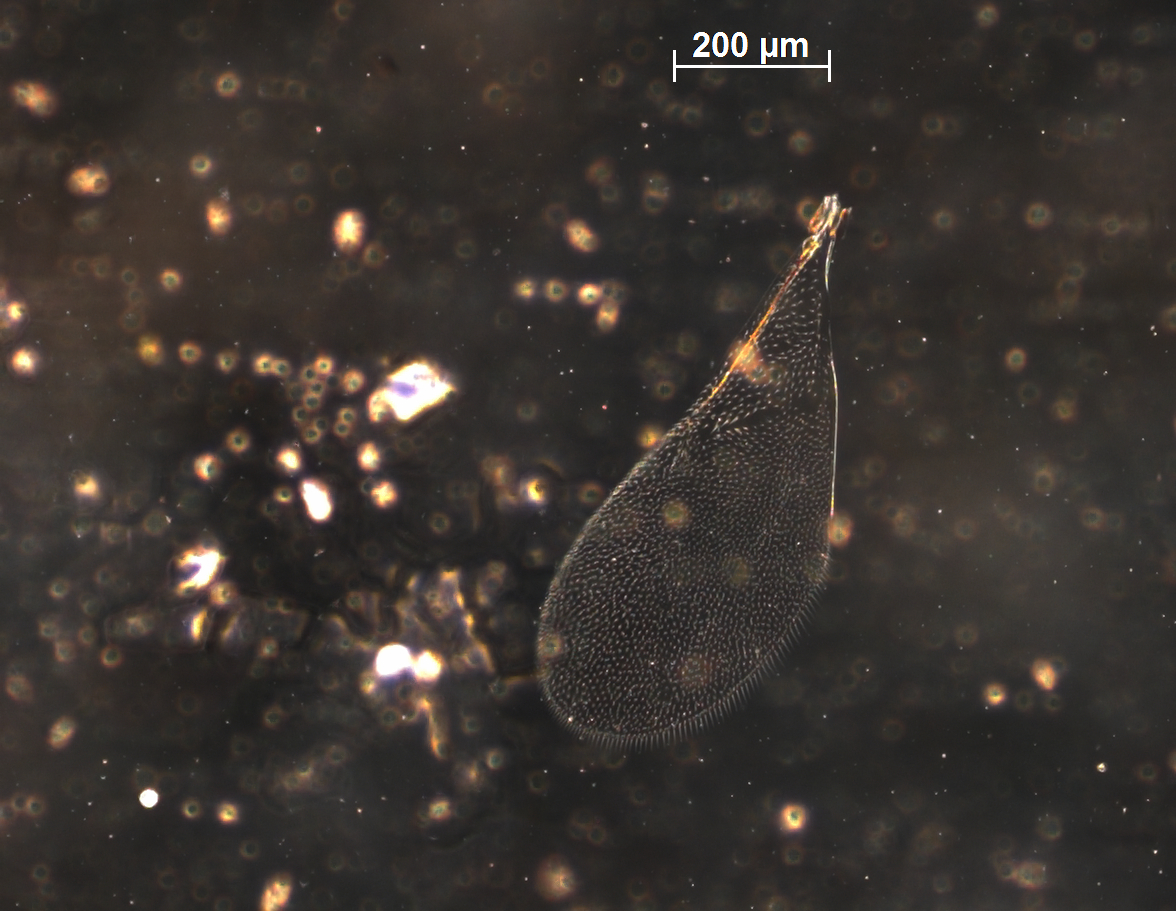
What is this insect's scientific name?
Aphycus malabarensis
